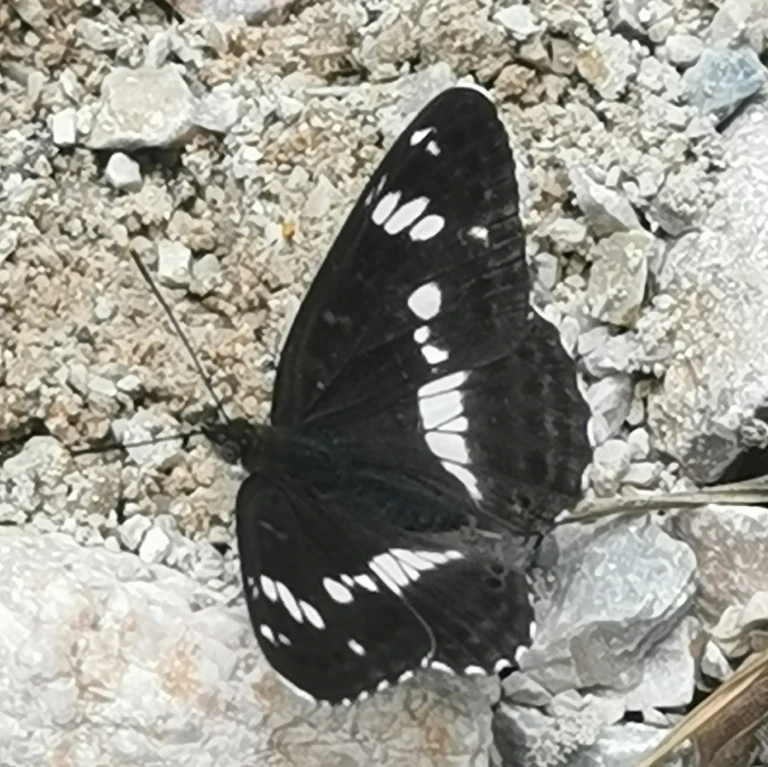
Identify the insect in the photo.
Limenitis camilla (also Ladoga camilla)
